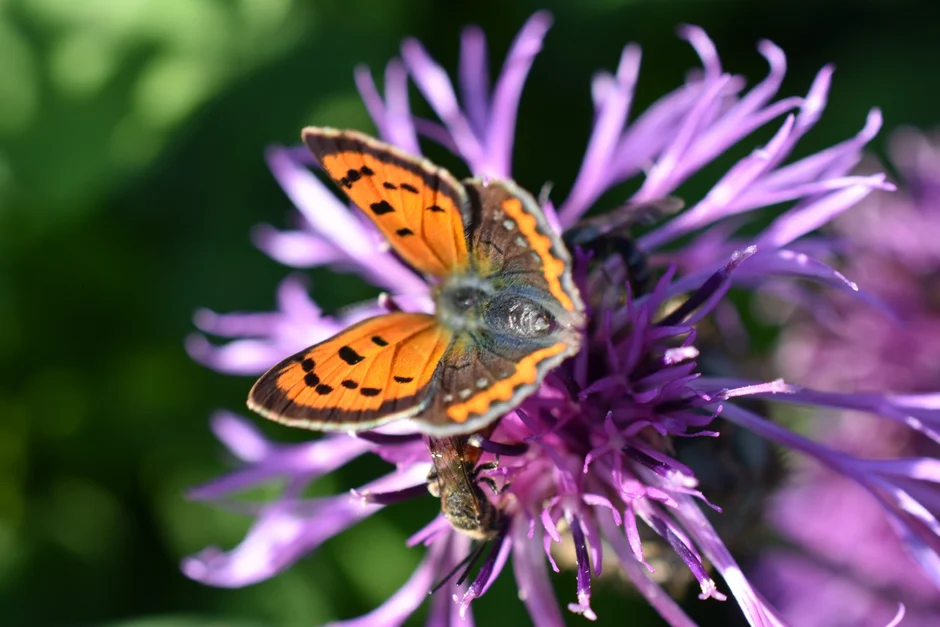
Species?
Lycaena phlaeas
